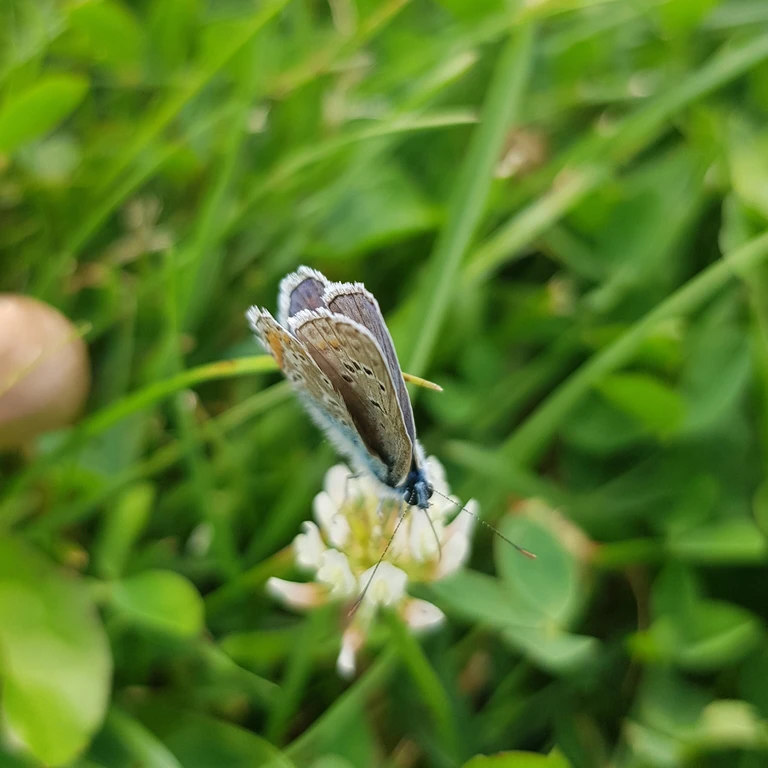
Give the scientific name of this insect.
Polyommatus icarus
